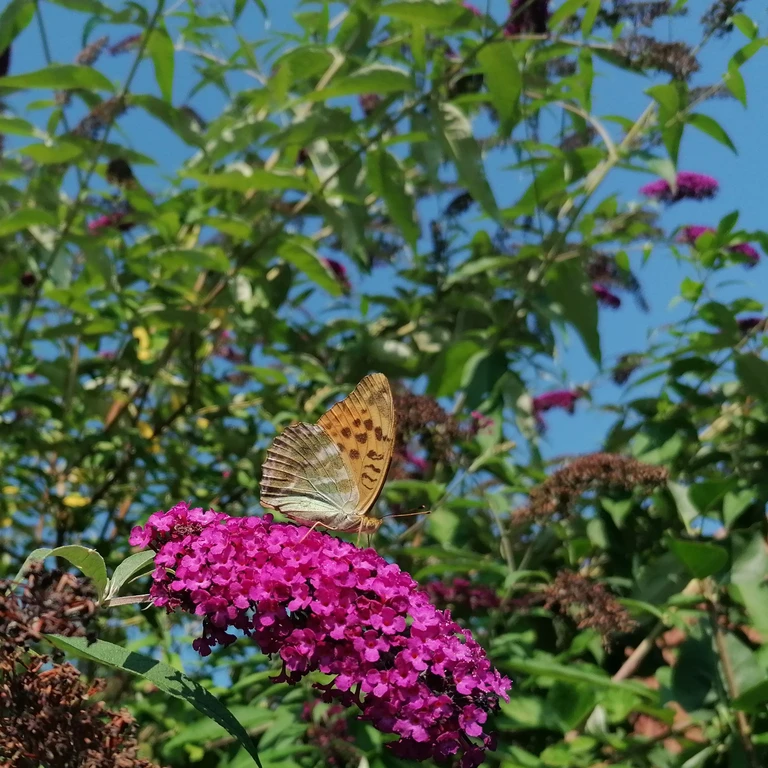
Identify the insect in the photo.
Argynnis paphia
